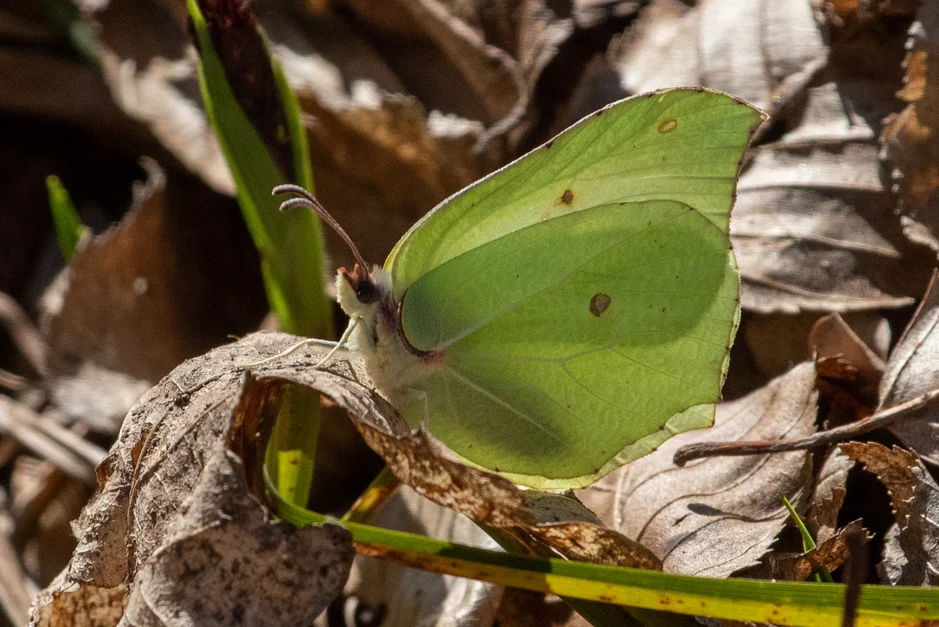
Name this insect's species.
Gonepteryx rhamni
